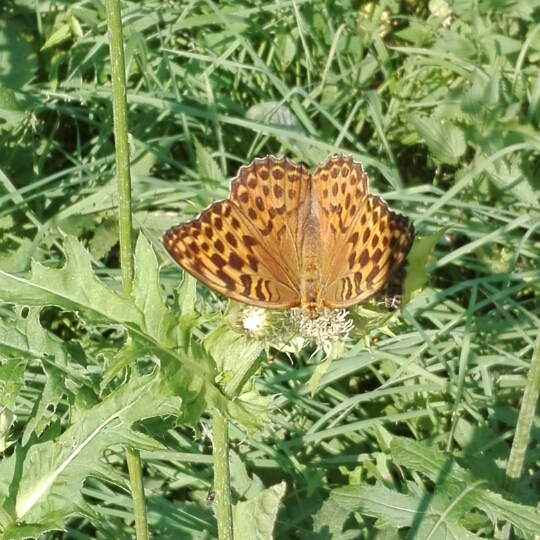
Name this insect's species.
Argynnis paphia
